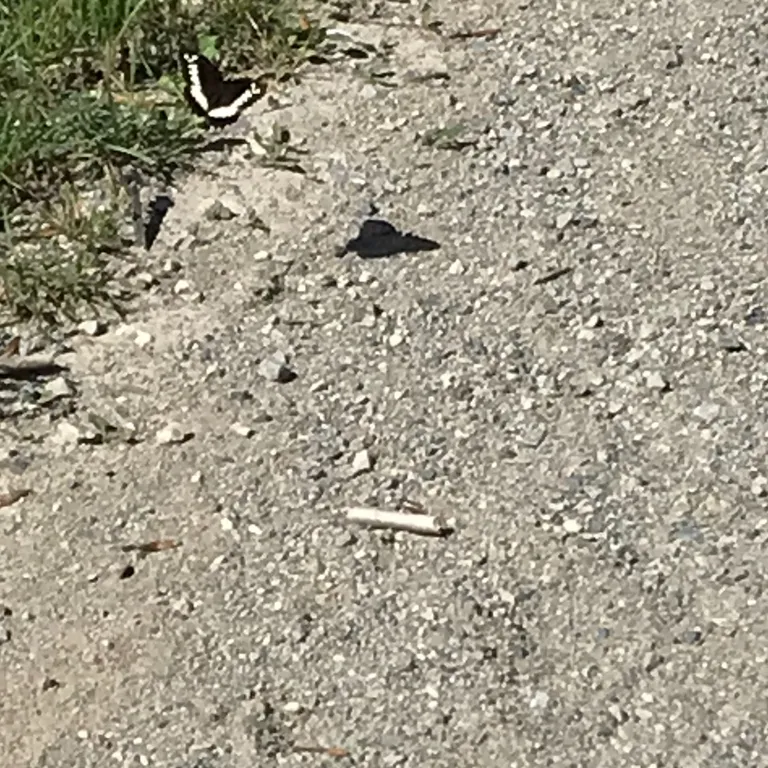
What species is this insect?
Brintesia circe
